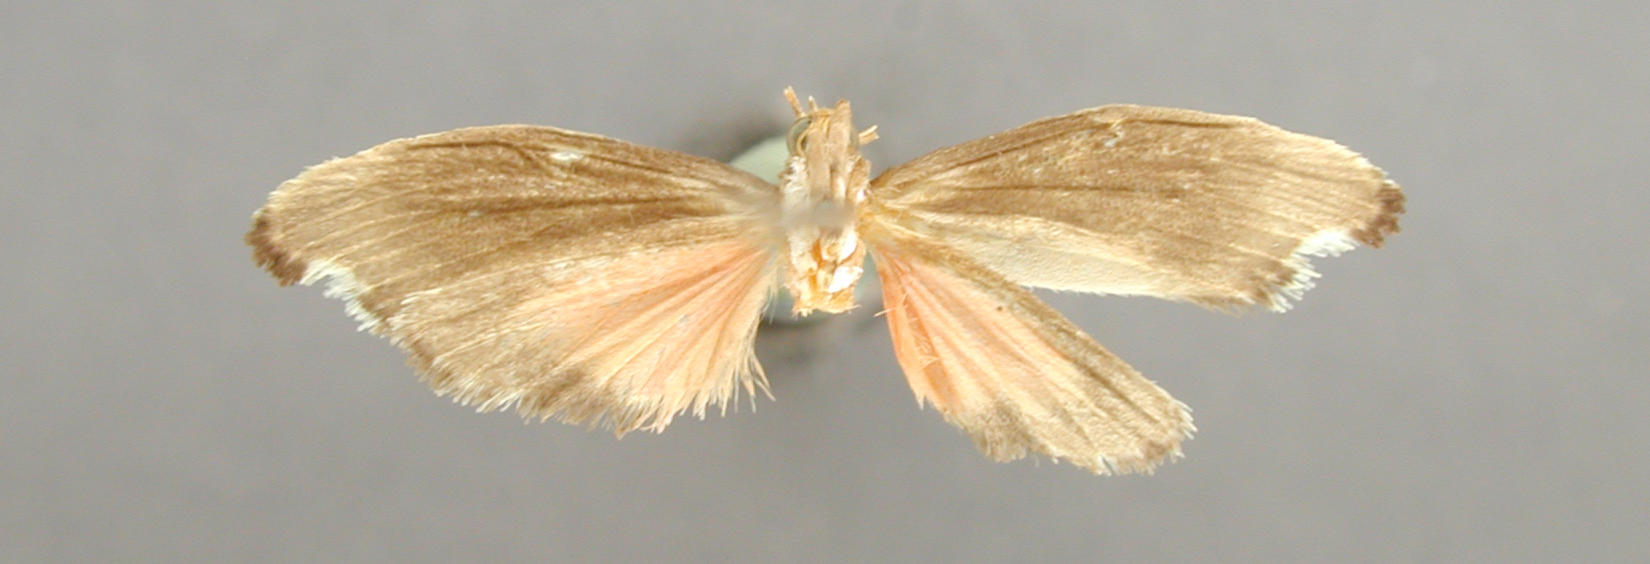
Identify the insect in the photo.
Dolichesia falsimonia
